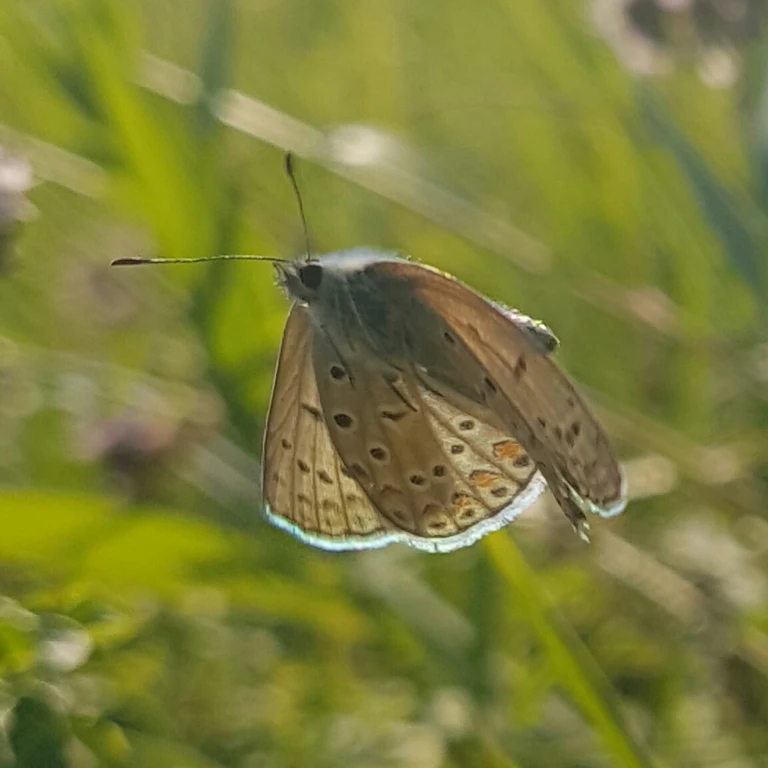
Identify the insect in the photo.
Polyommatus icarus
